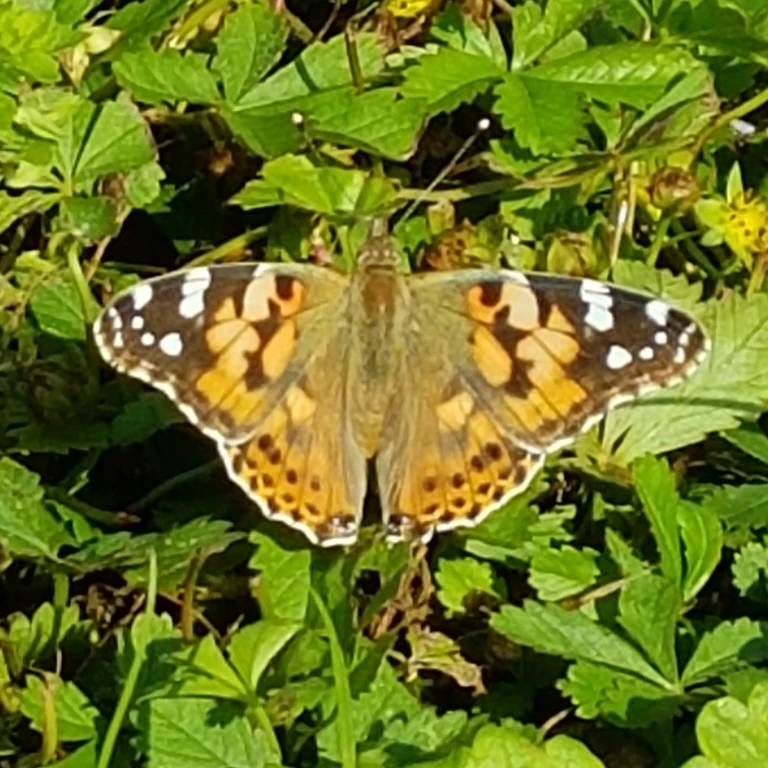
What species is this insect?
Vanessa cardui
